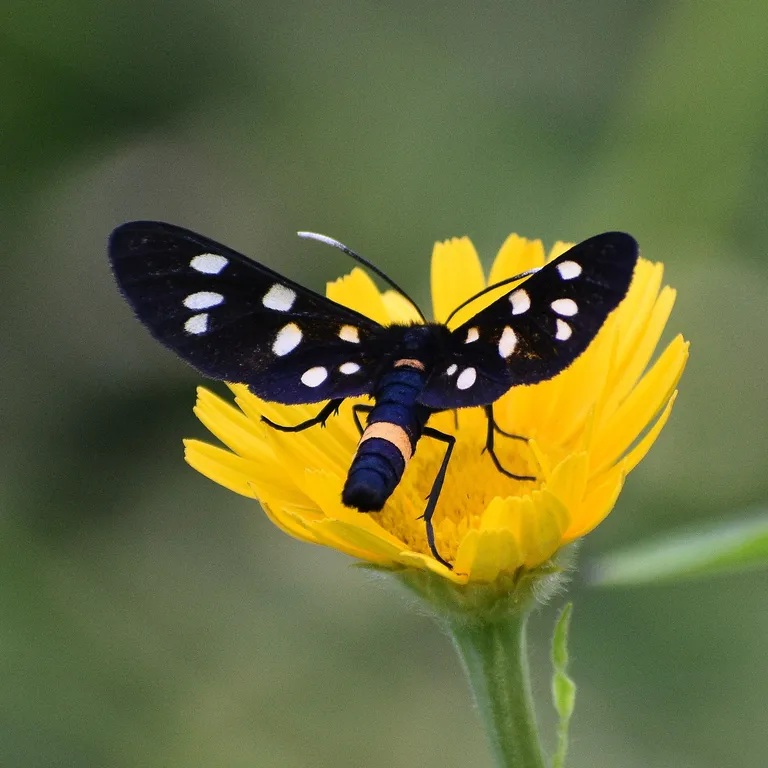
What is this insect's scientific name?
Amata phegea
